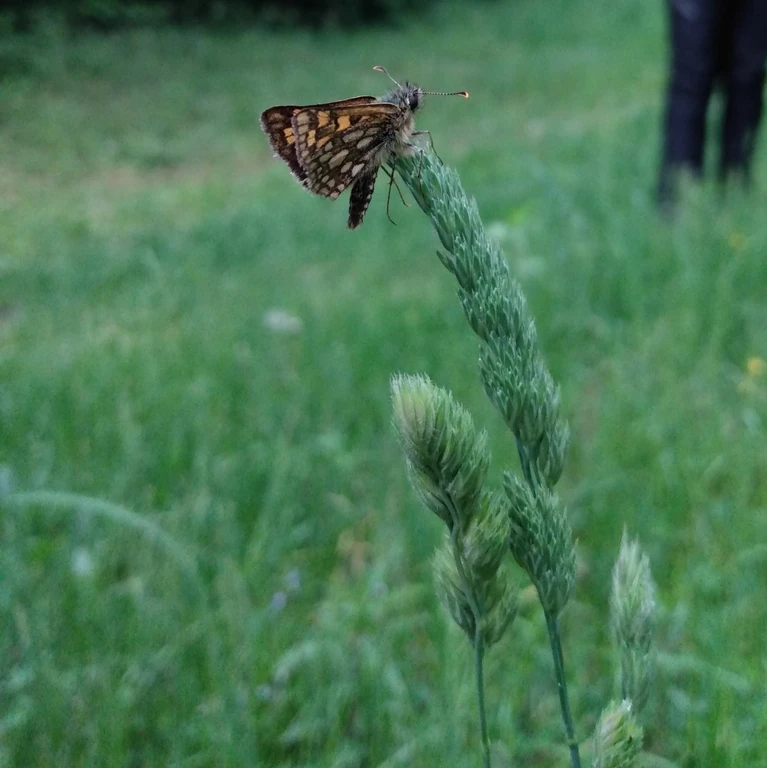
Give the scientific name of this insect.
Carterocephalus palaemon
